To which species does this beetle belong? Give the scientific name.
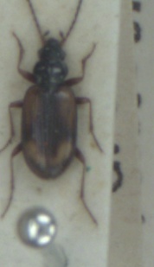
Bembidion femoratum
